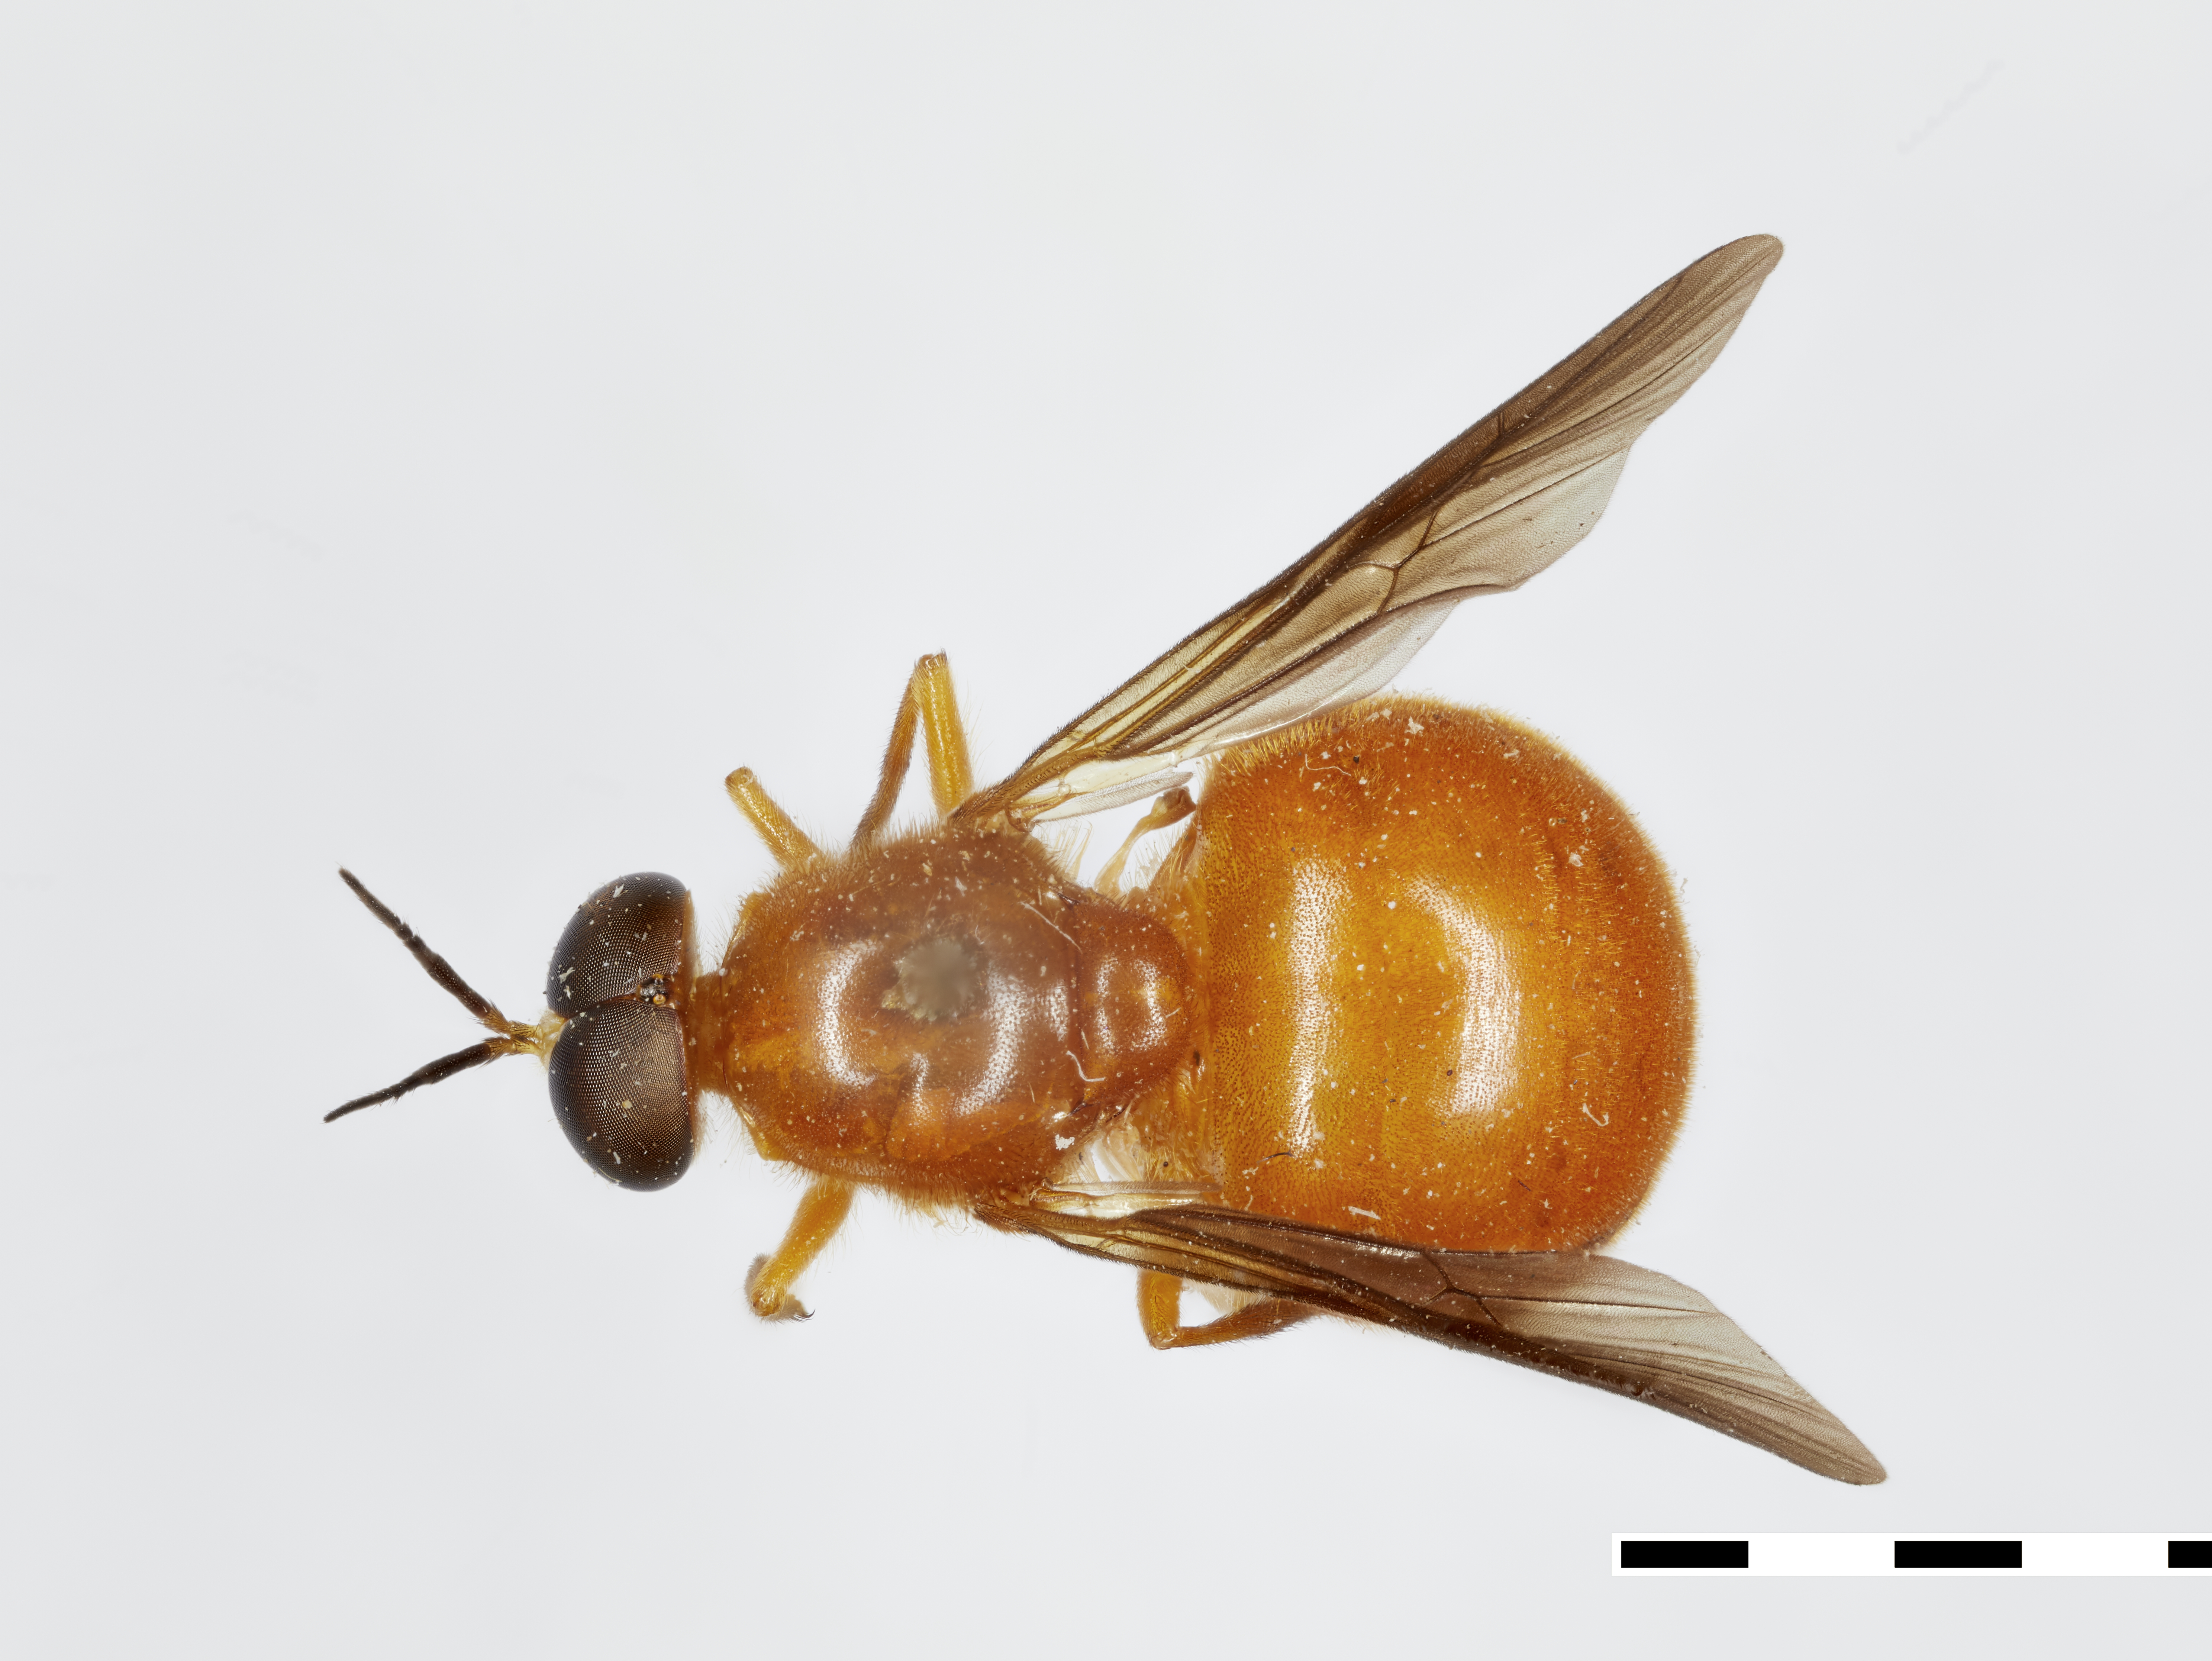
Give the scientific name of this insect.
Ruba tarsalis
